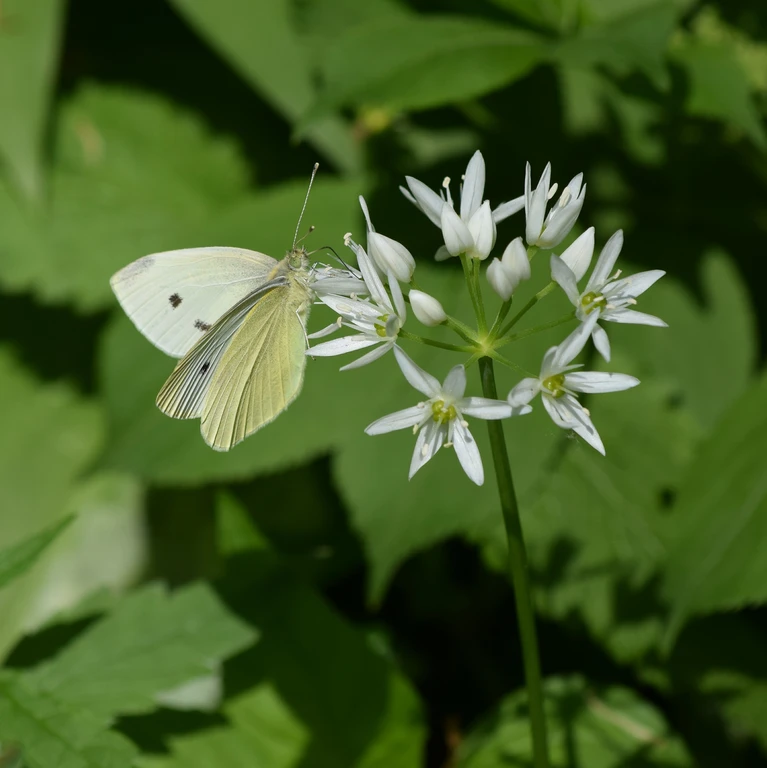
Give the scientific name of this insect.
Pieris rapae
